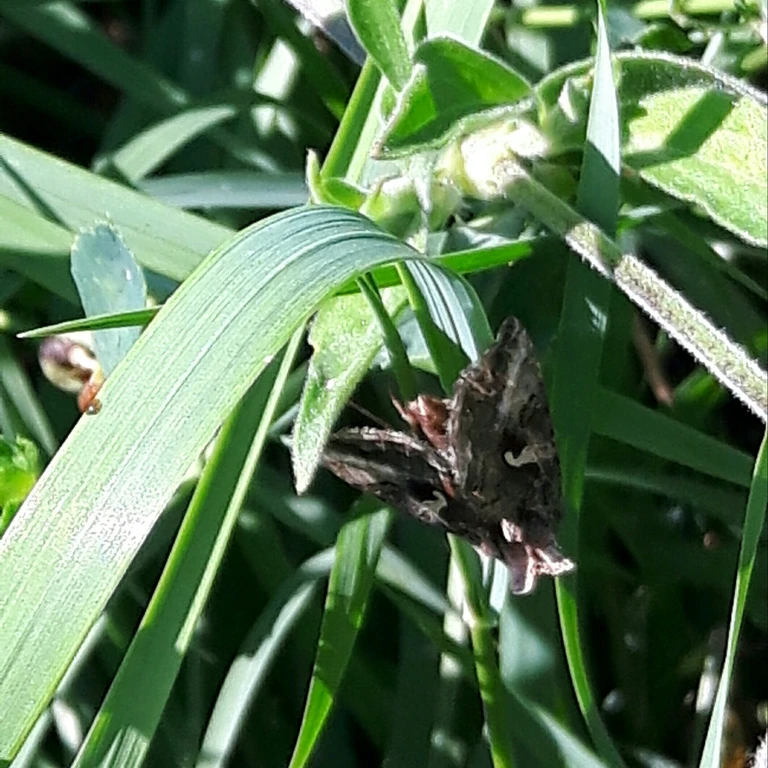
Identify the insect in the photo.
Autographa gamma
